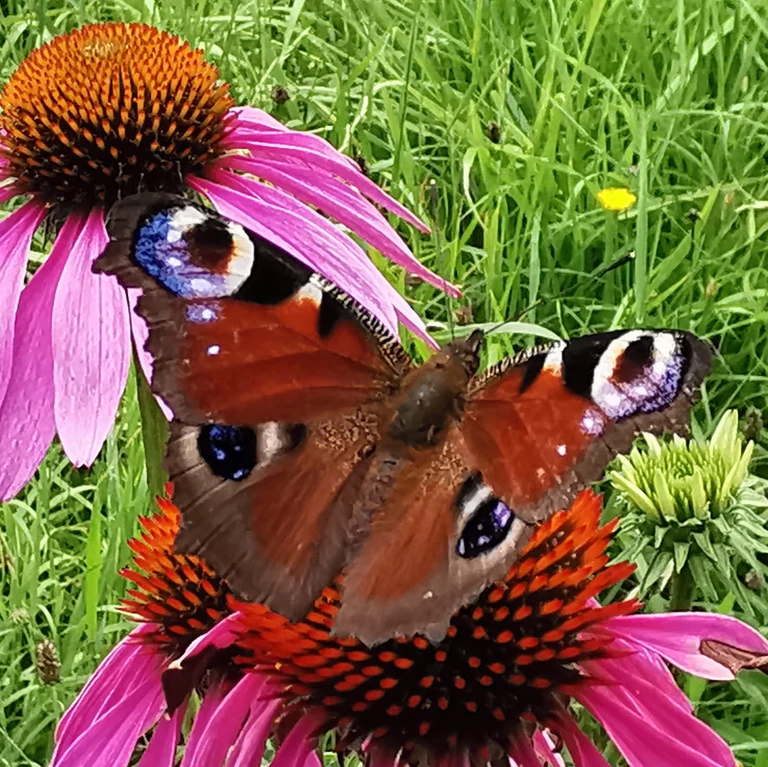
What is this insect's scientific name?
Aglais io
